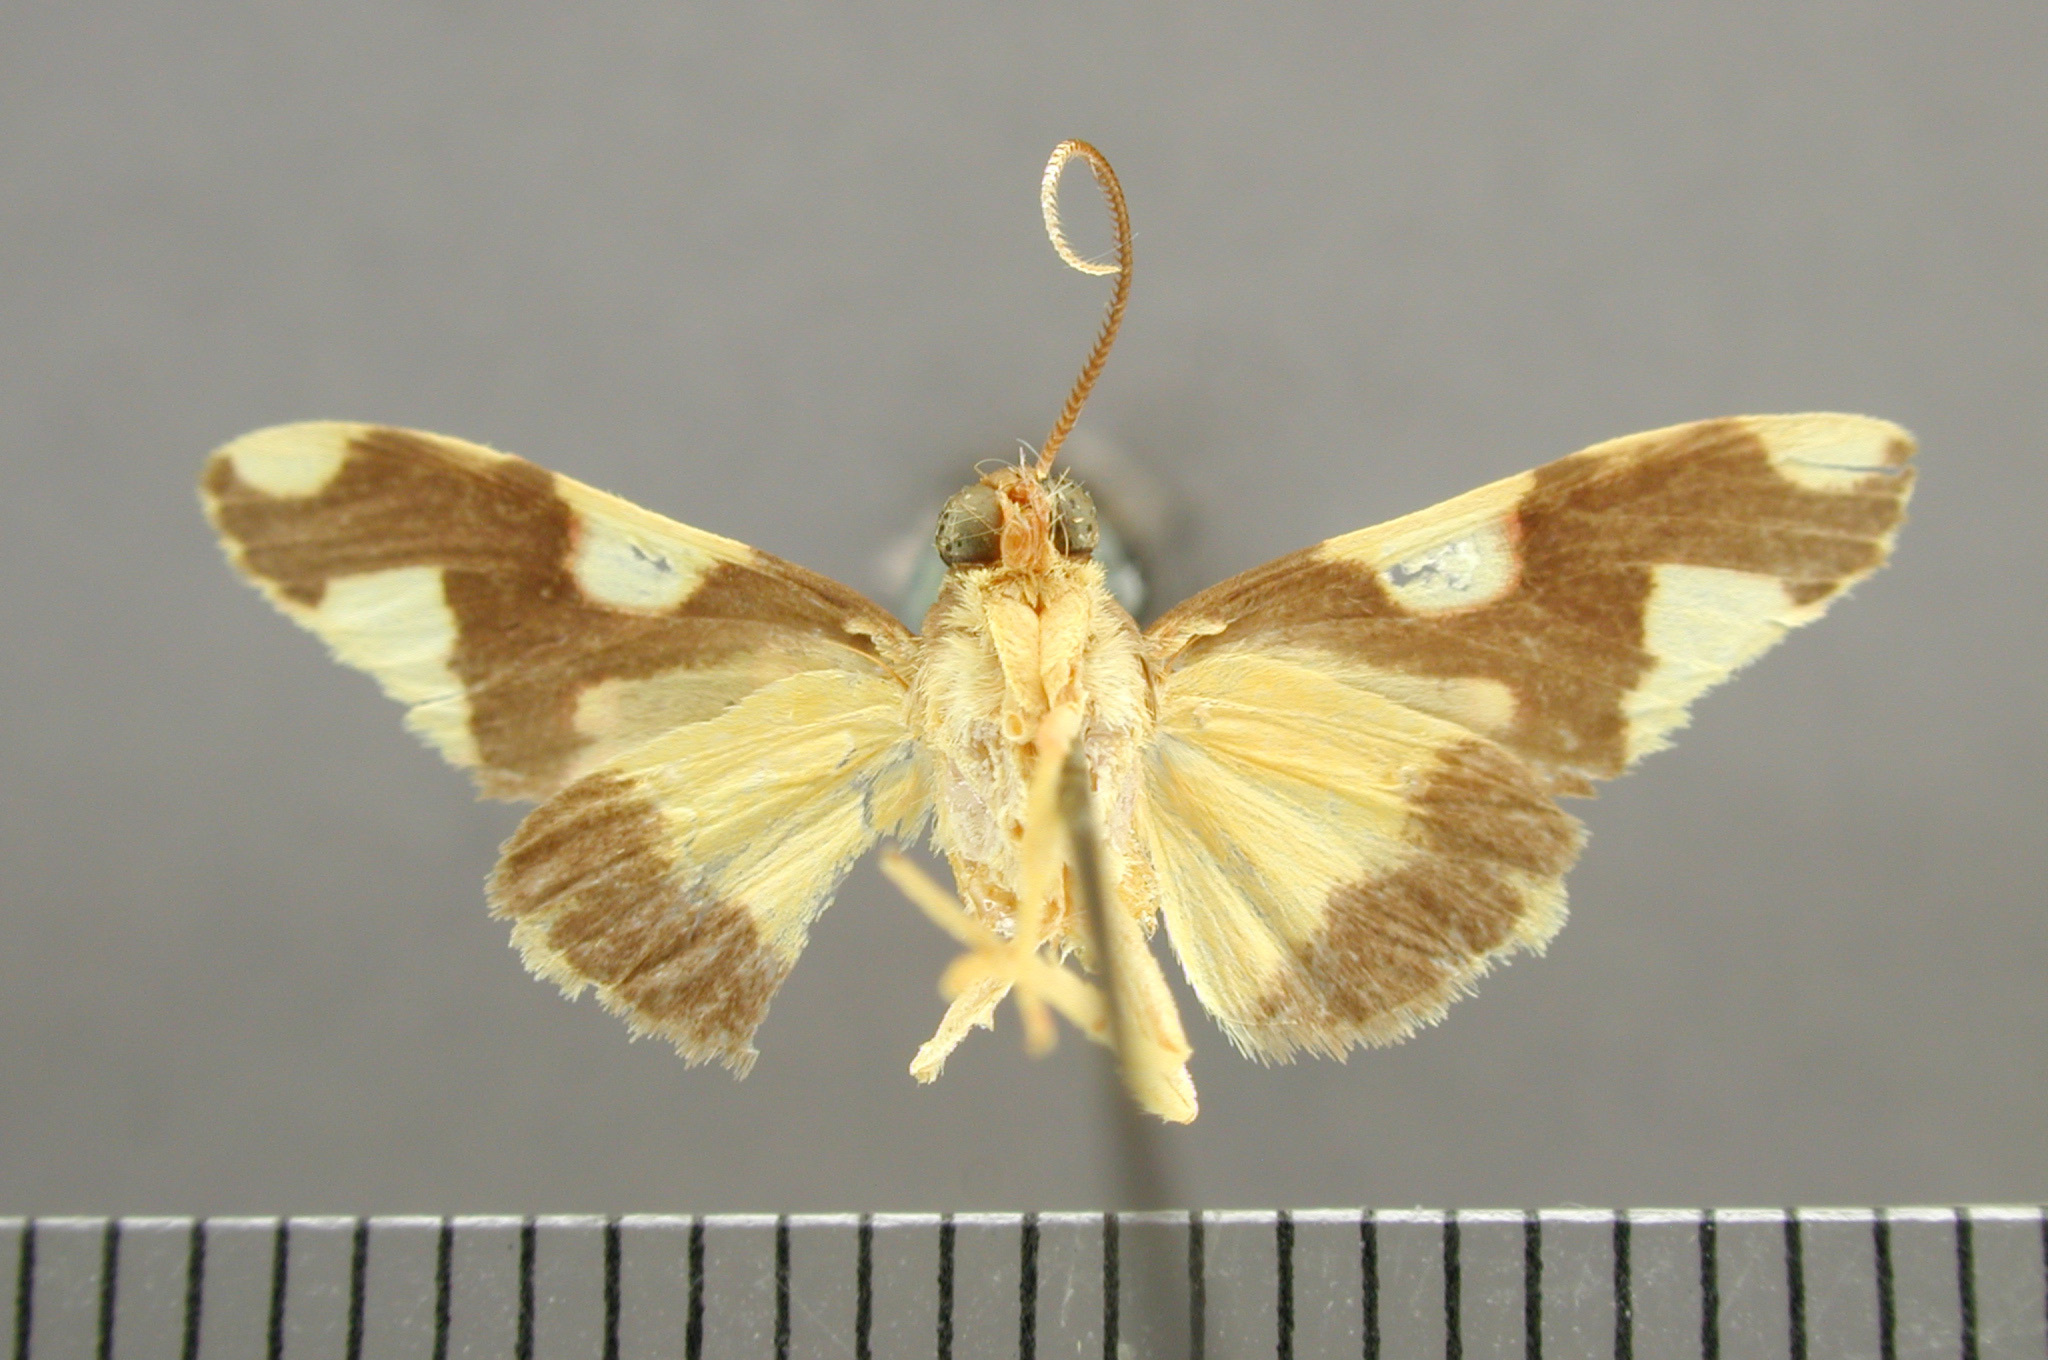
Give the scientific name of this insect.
Paranerita irma
